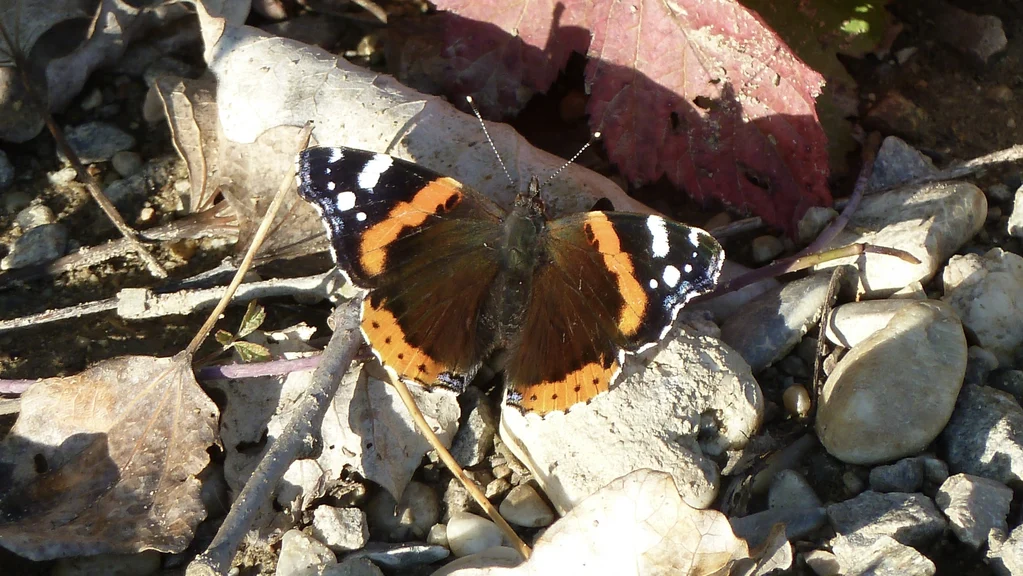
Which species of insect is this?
Vanessa atalanta
